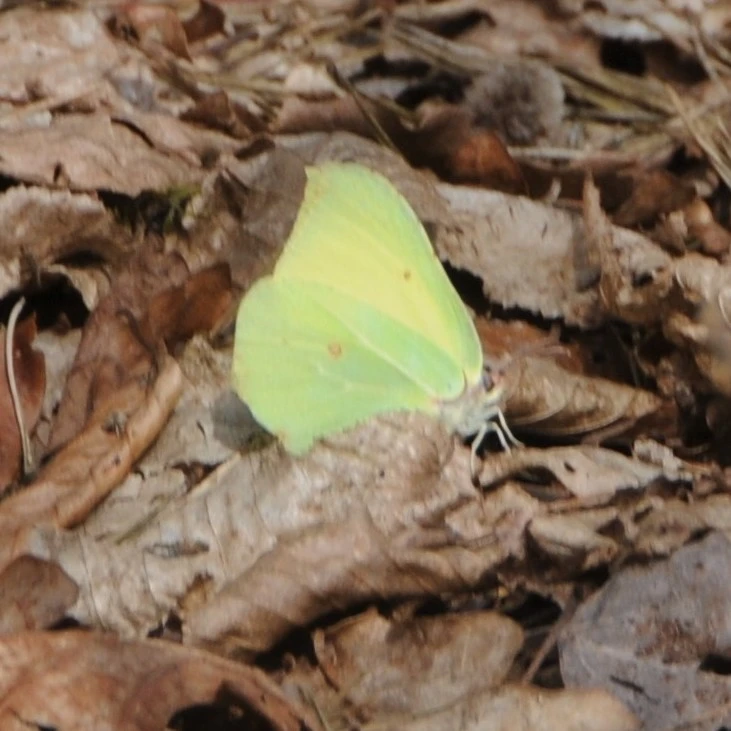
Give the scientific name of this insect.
Gonepteryx rhamni
